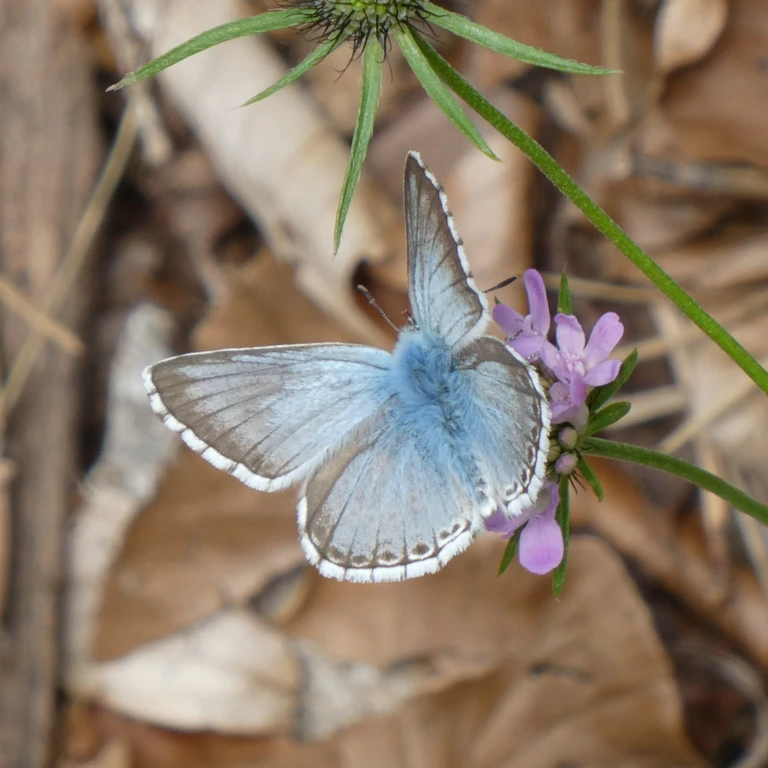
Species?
Lysandra coridon
